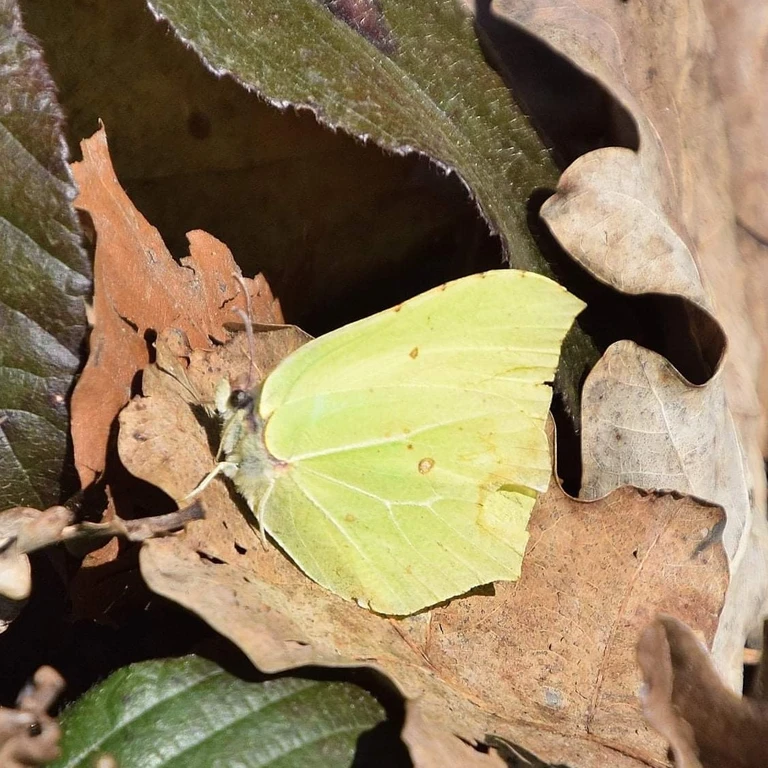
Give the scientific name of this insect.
Gonepteryx rhamni
